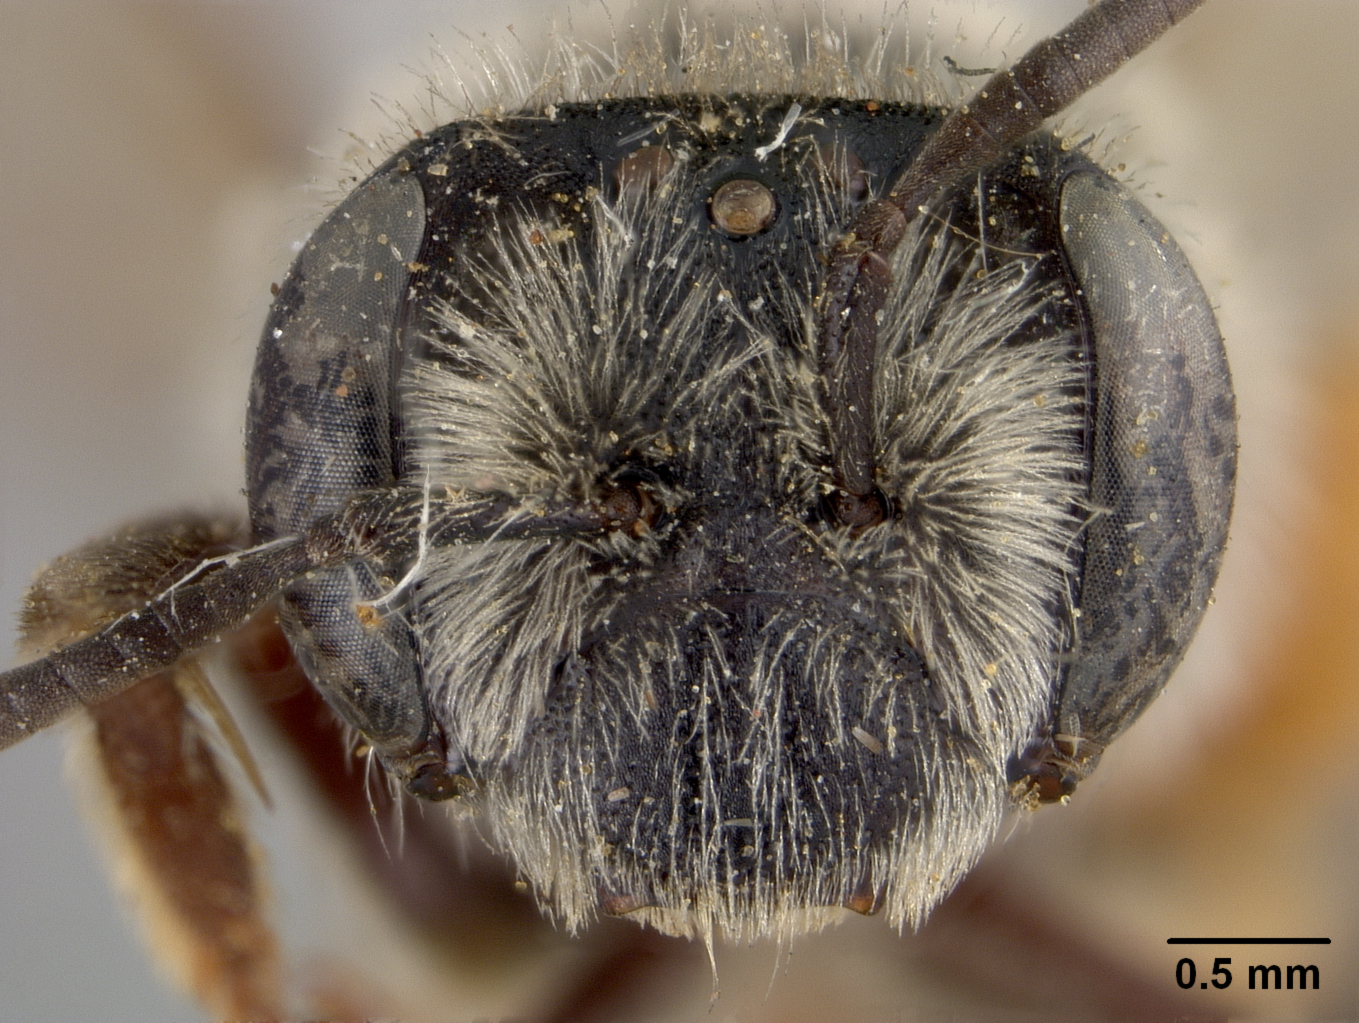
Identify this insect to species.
Andrena heteropoda
